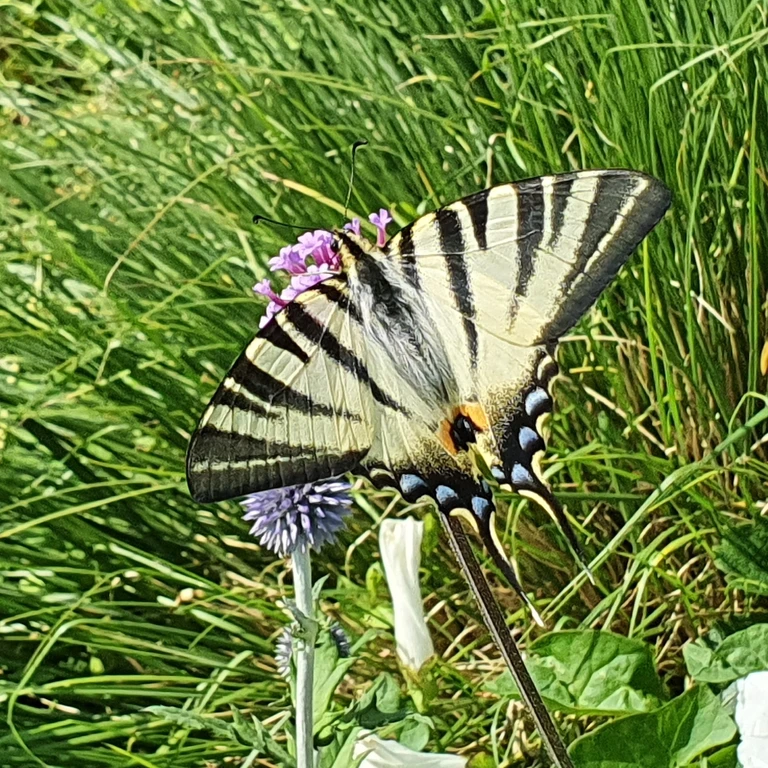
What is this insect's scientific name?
Iphiclides podalirius
